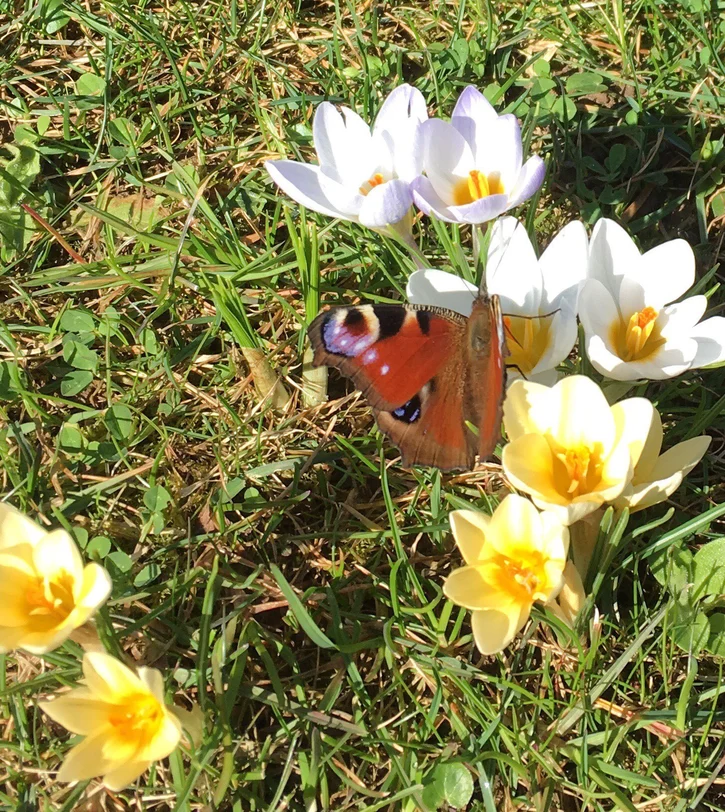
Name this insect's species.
Aglais io
